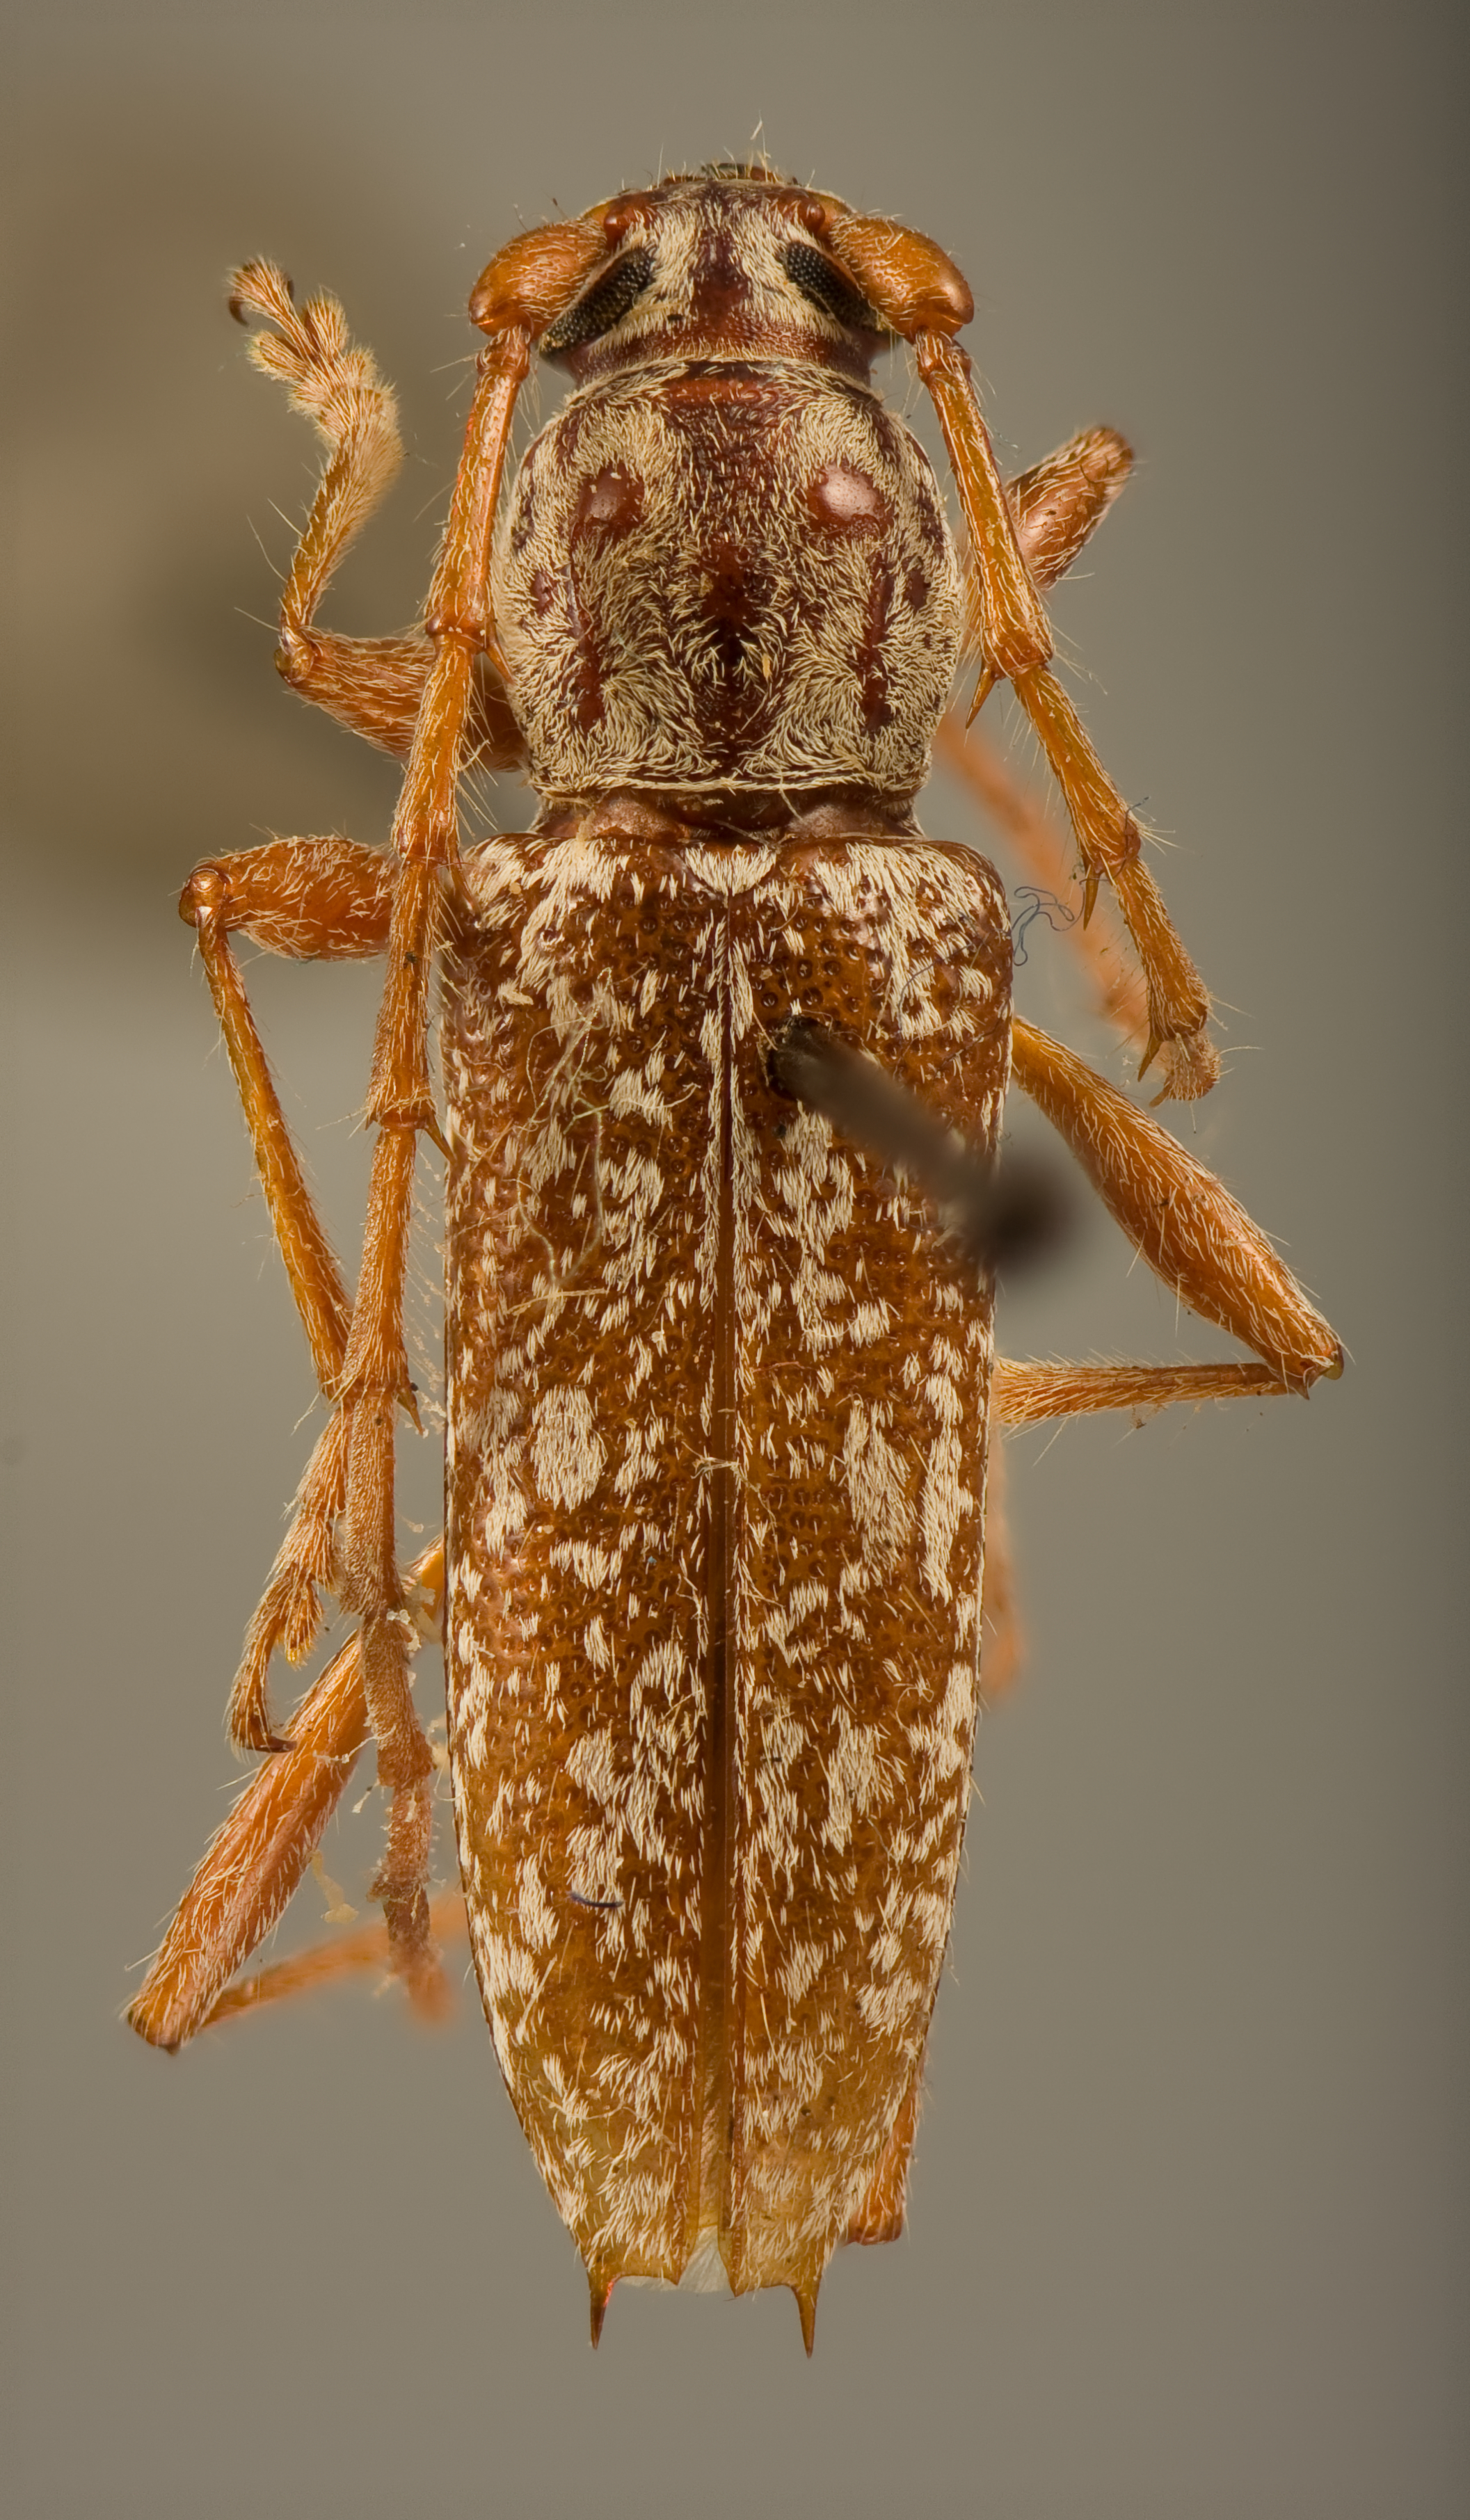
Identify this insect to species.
Elaphidion confusum
